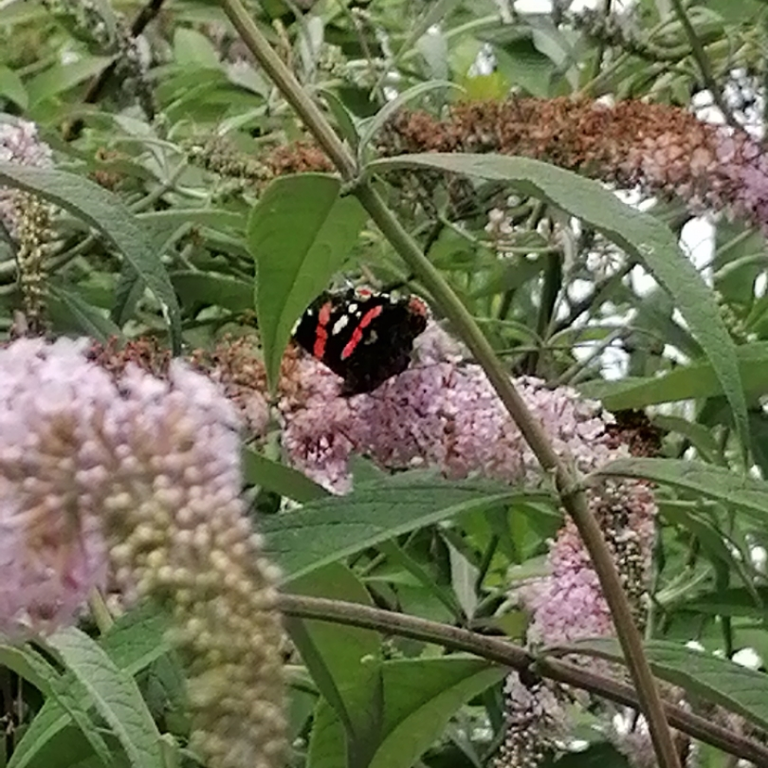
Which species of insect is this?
Vanessa atalanta
